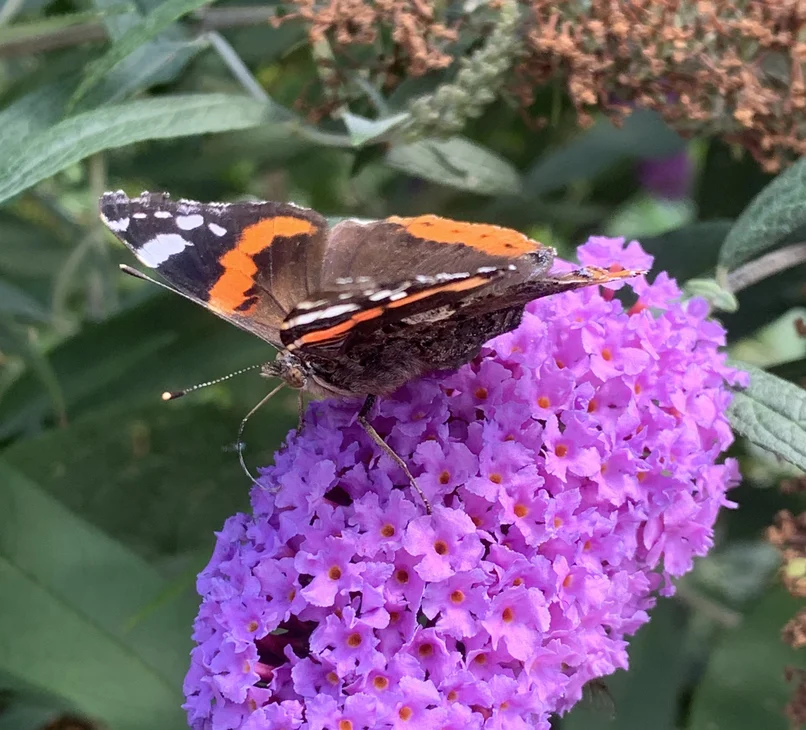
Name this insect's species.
Vanessa atalanta
